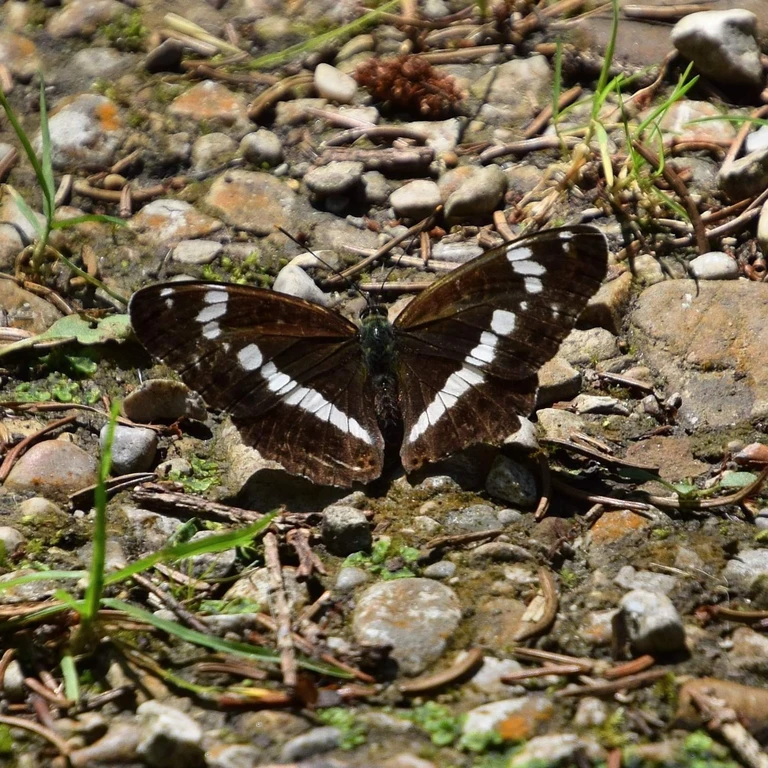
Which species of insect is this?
Limenitis camilla (also Ladoga camilla)
